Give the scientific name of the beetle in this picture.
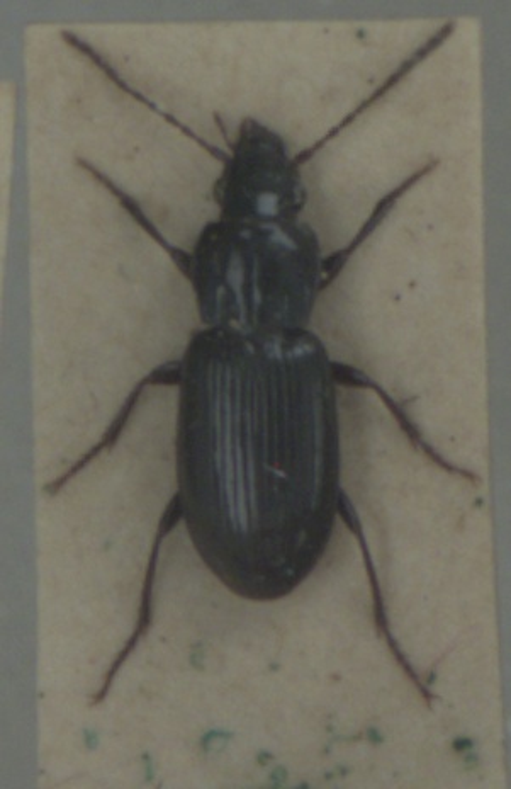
Pterostichus minor
